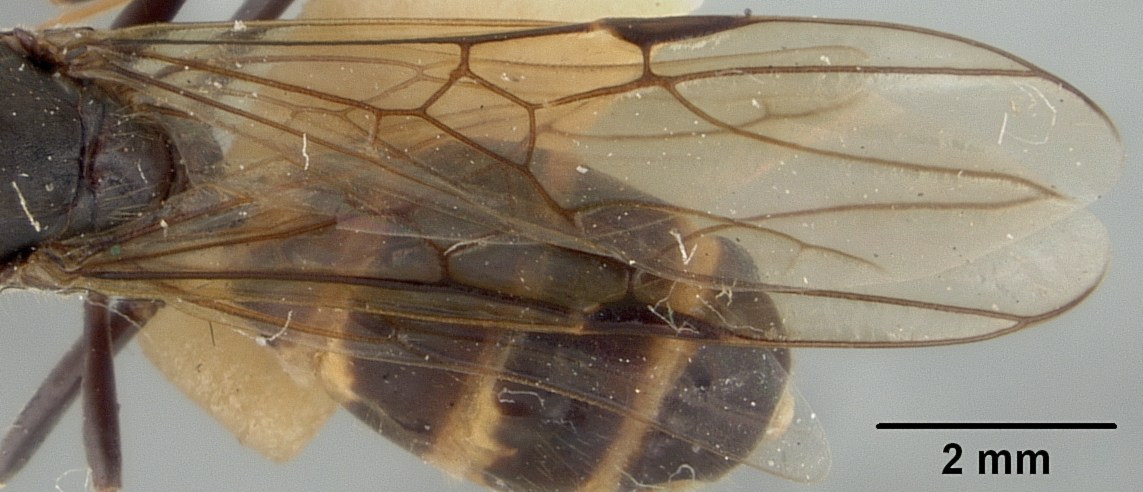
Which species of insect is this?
Azteca sericeasur
